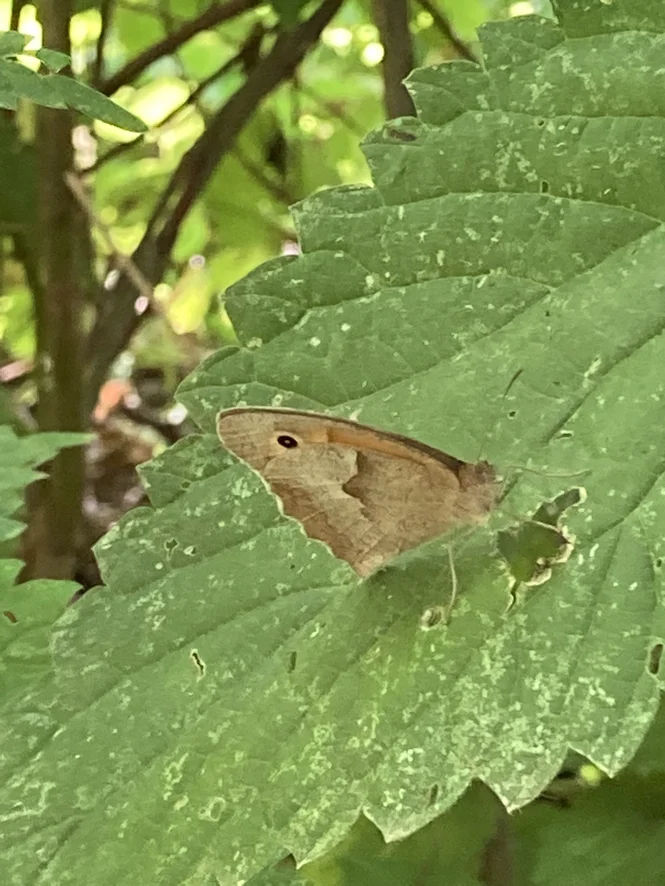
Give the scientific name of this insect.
Maniola jurtina
